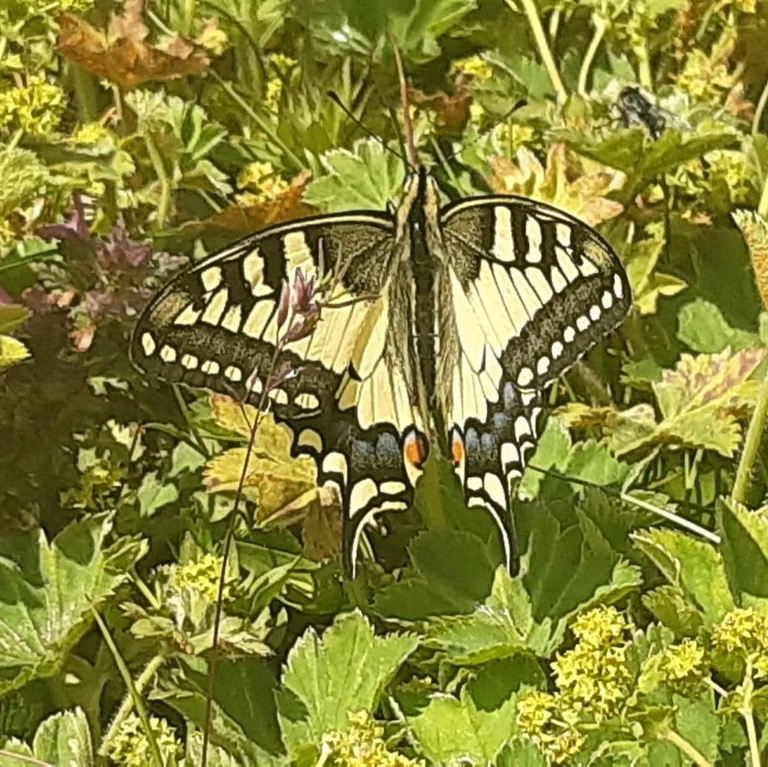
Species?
Papilio machaon
